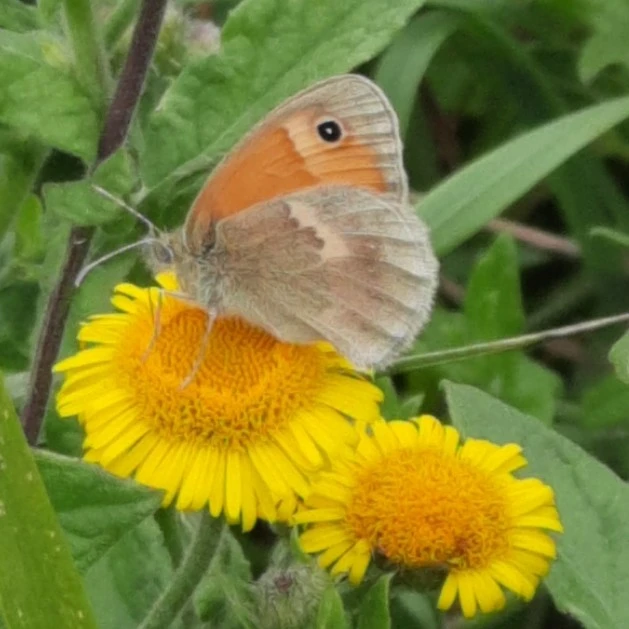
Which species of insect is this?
Coenonympha pamphilus
